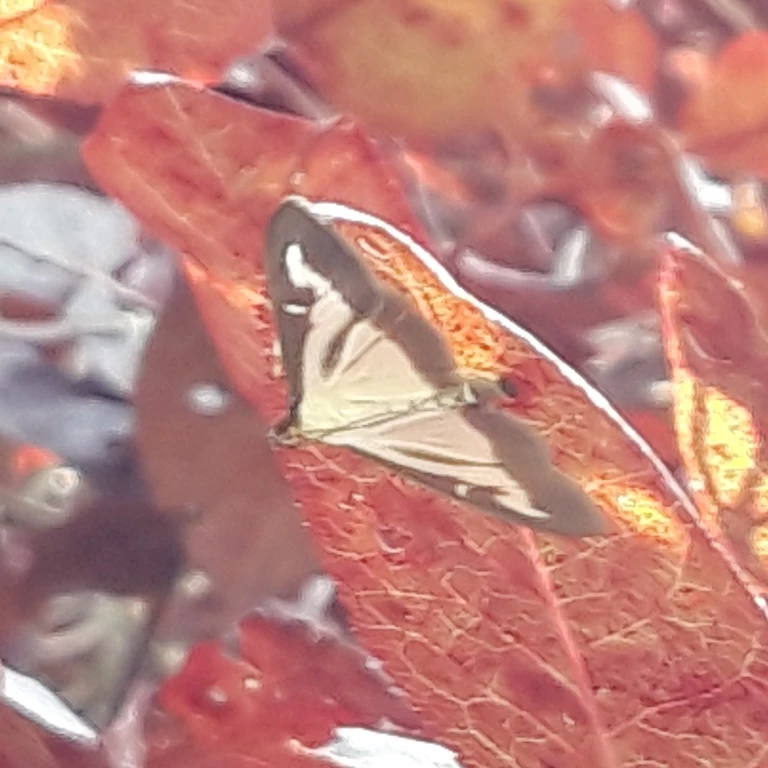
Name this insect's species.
Cydalima perspectalis
